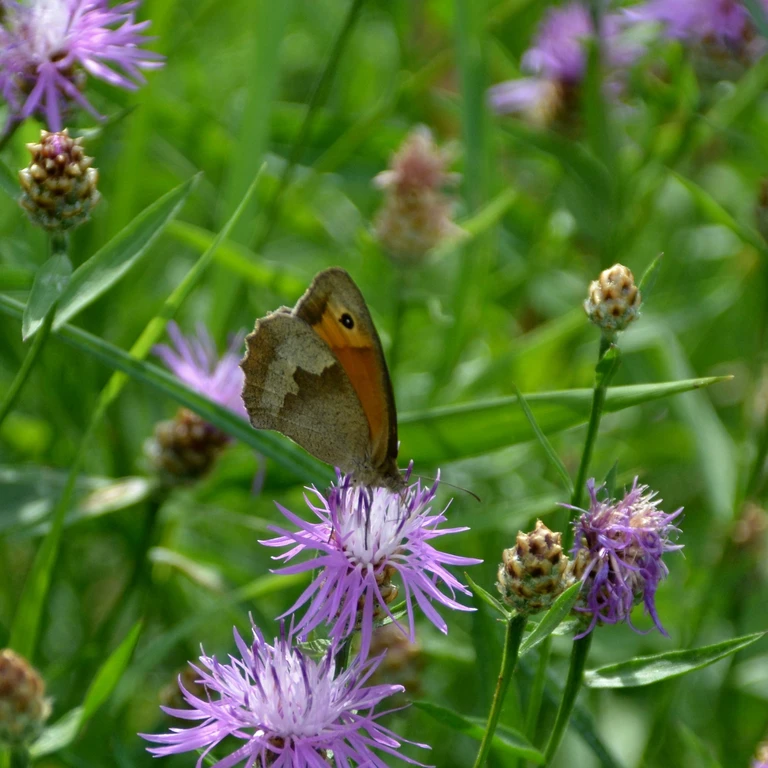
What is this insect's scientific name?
Maniola jurtina
